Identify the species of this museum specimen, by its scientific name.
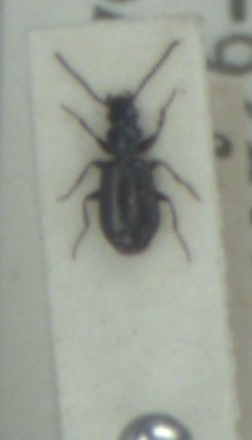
Microlestes maurus
